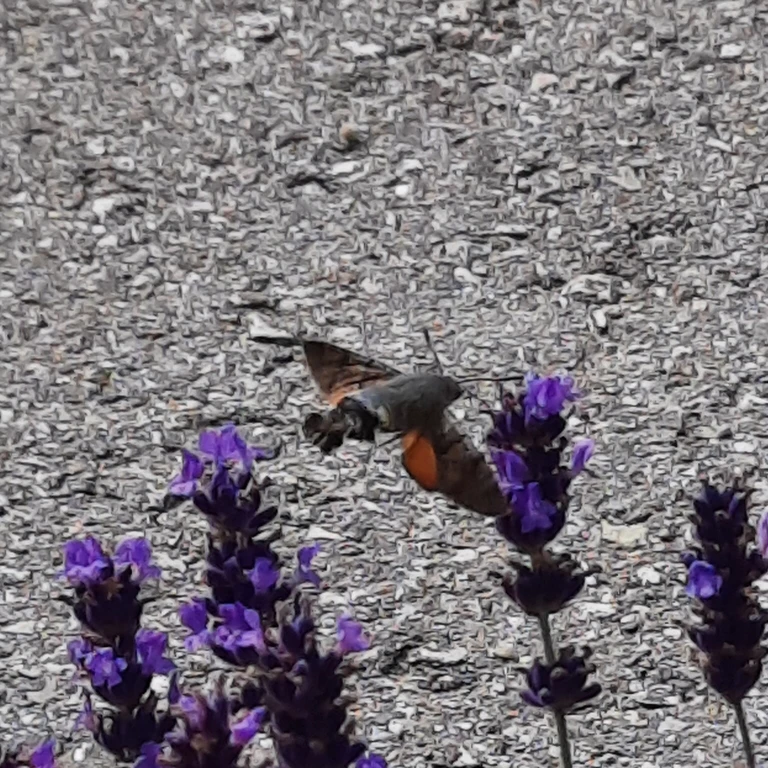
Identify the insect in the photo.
Macroglossum stellatarum
